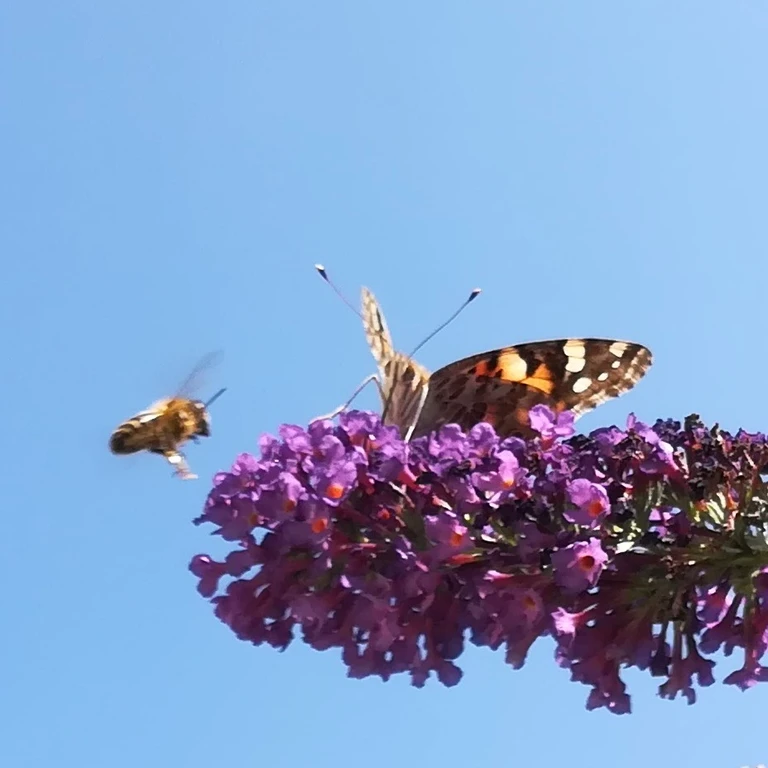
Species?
Vanessa cardui
